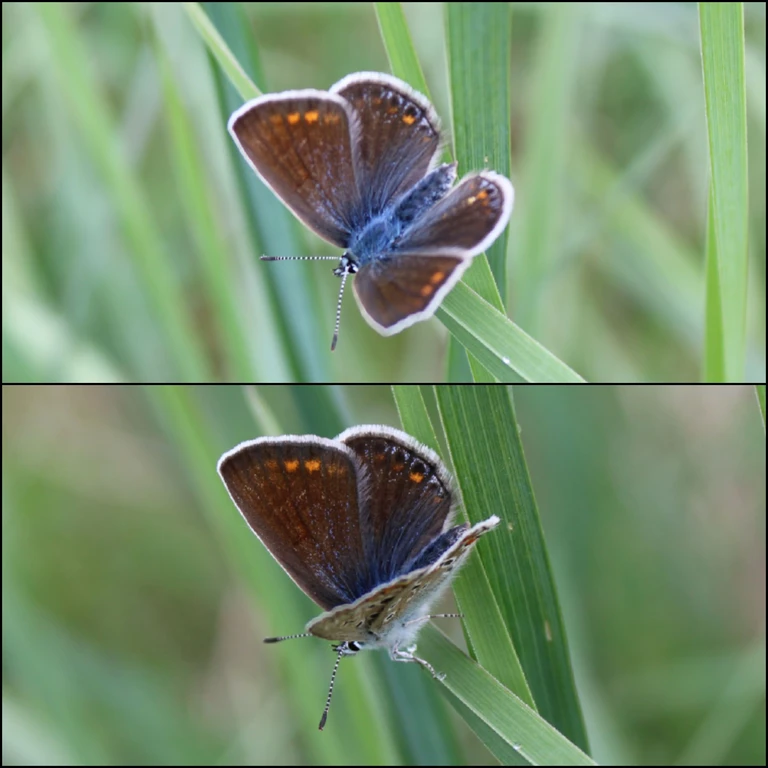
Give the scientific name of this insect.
Polyommatus icarus
